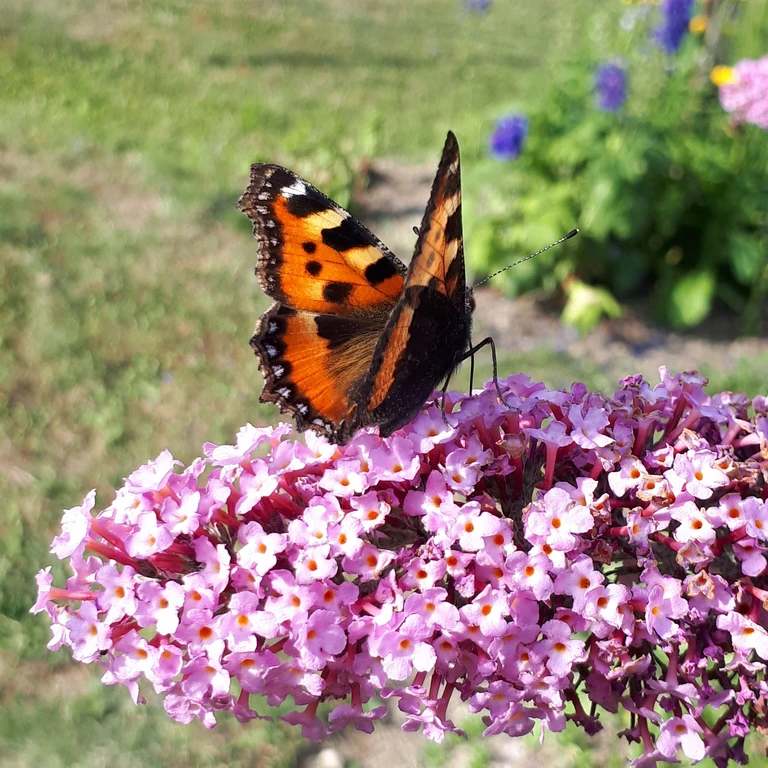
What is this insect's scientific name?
Aglais urticae
